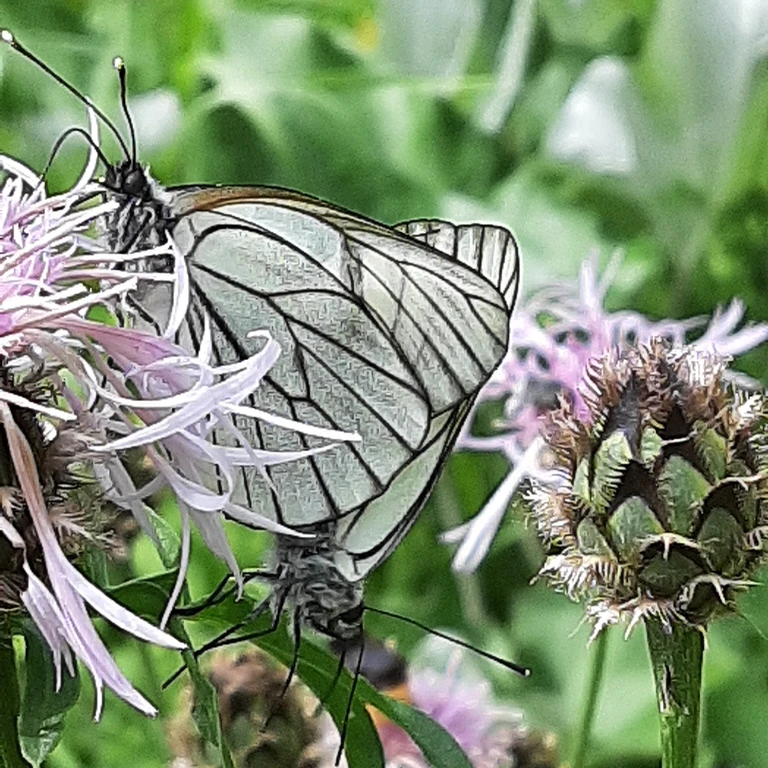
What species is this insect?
Aporia crataegi
